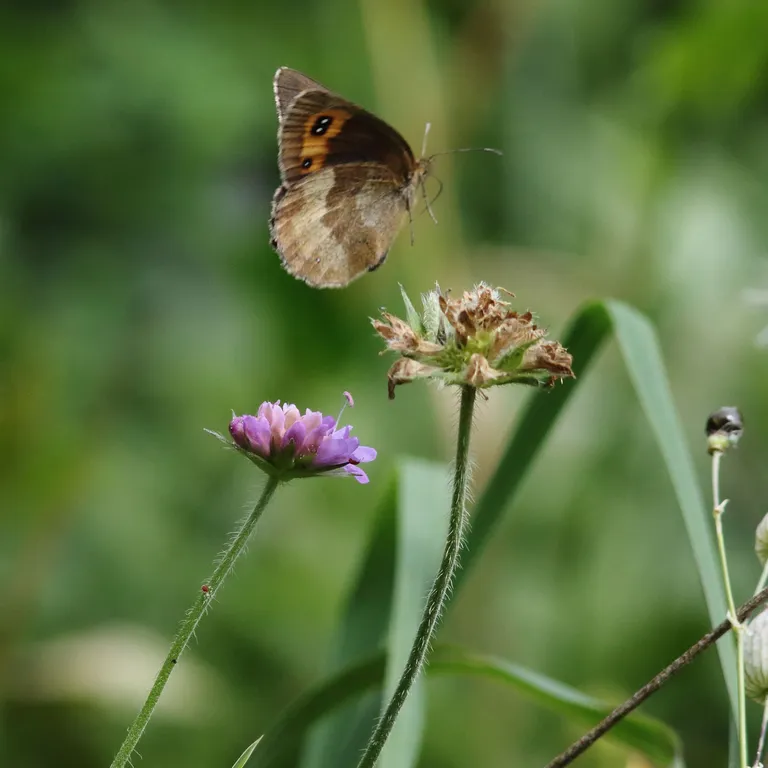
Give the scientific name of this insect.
Erebia aethiops
